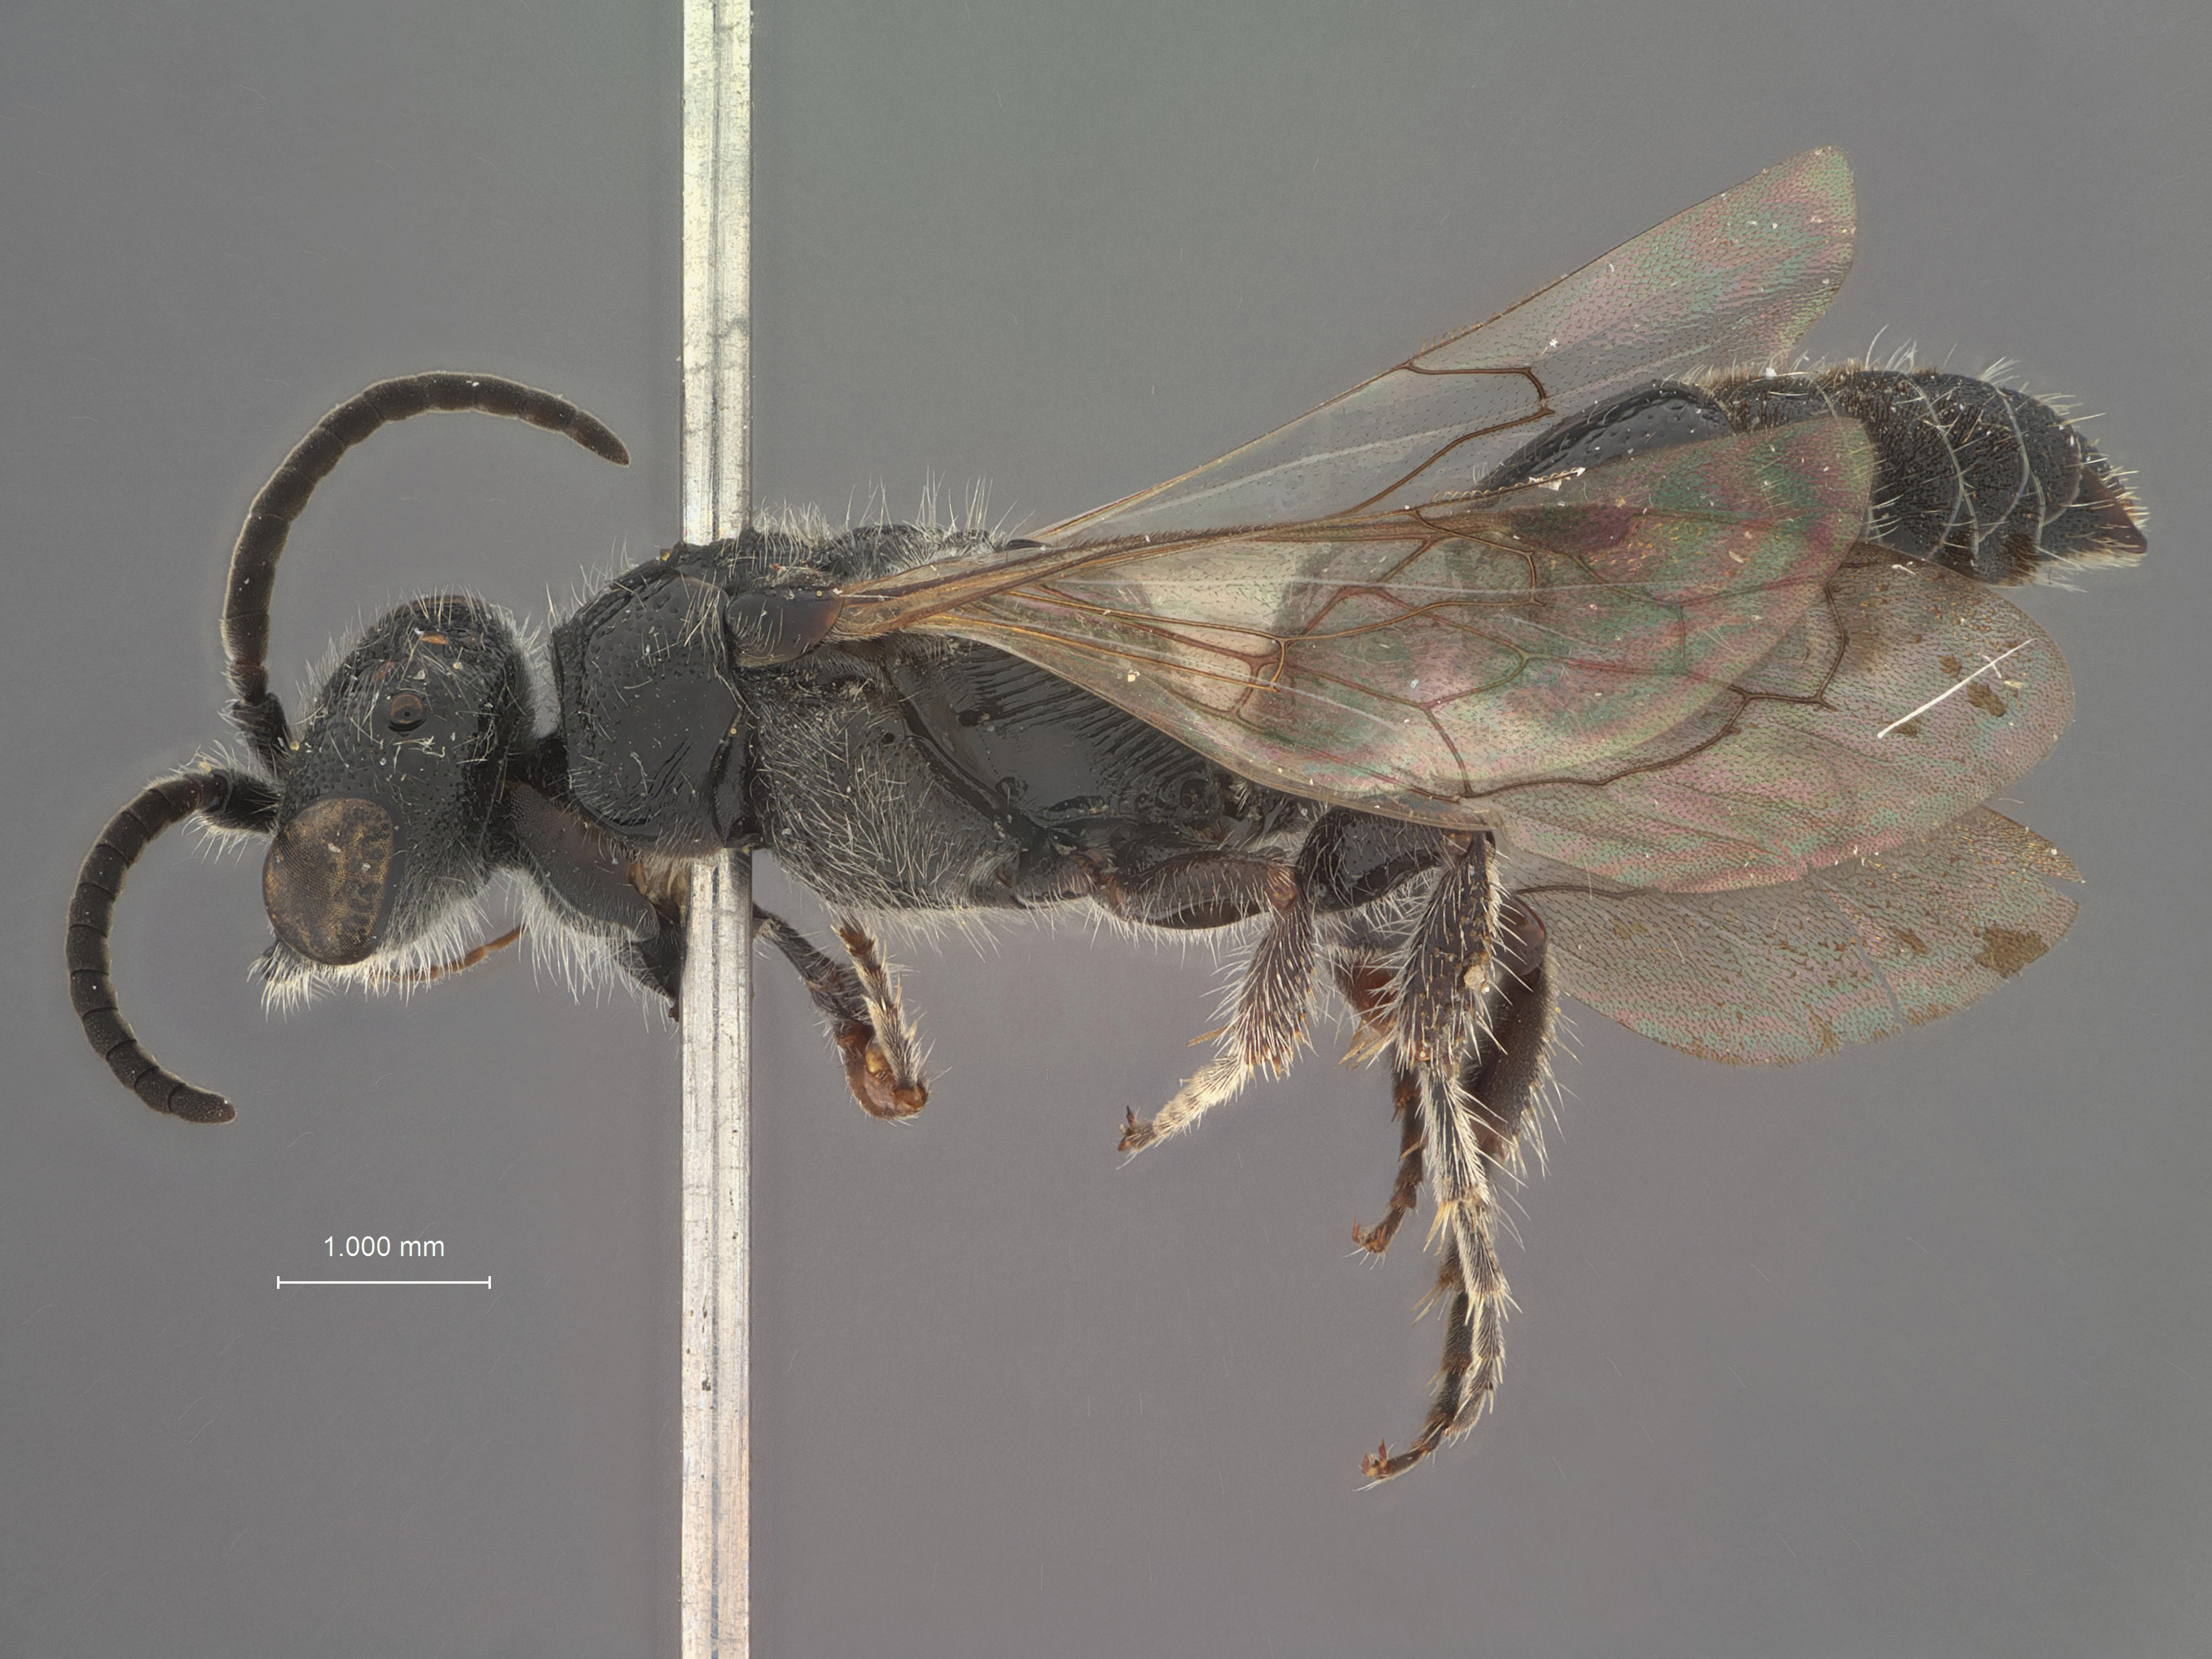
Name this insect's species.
Tiphia fukuii
